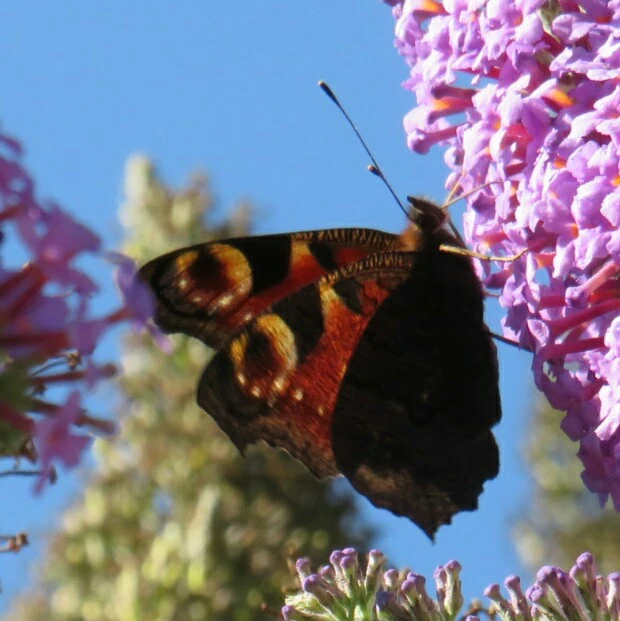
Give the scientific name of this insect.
Aglais io
